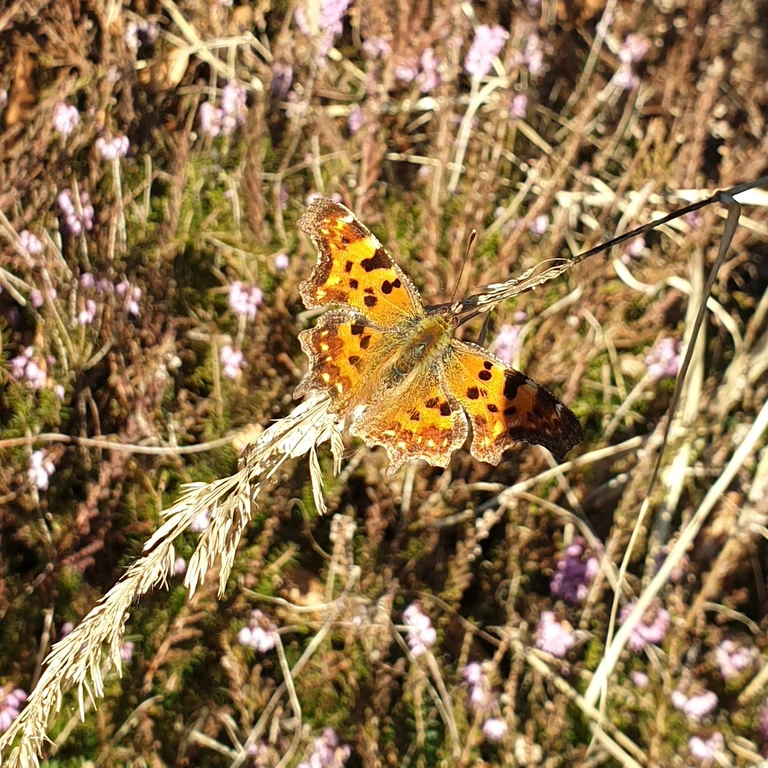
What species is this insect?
Polygonia c-album
